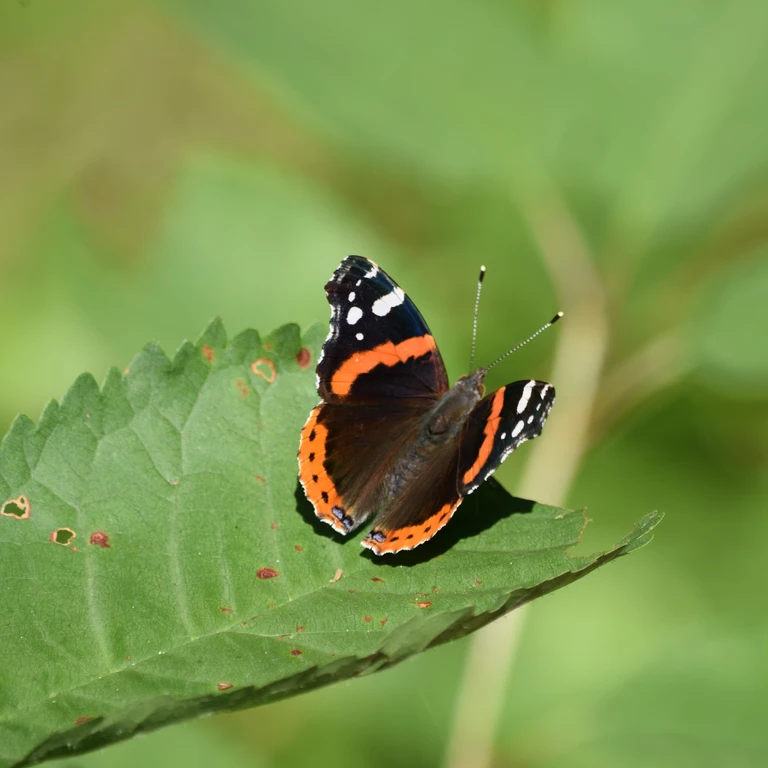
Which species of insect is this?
Vanessa atalanta
